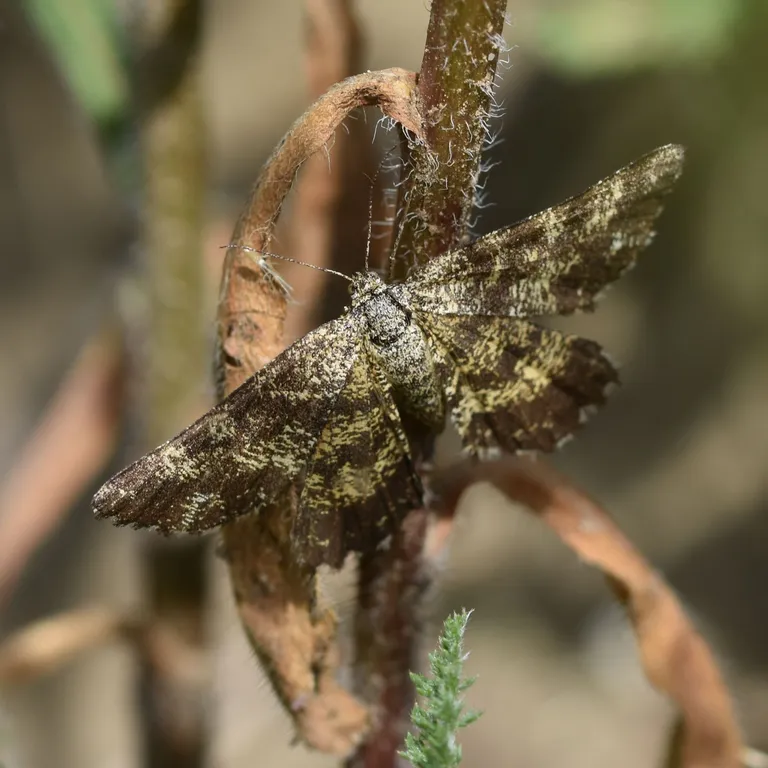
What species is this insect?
Ematurga atomaria
